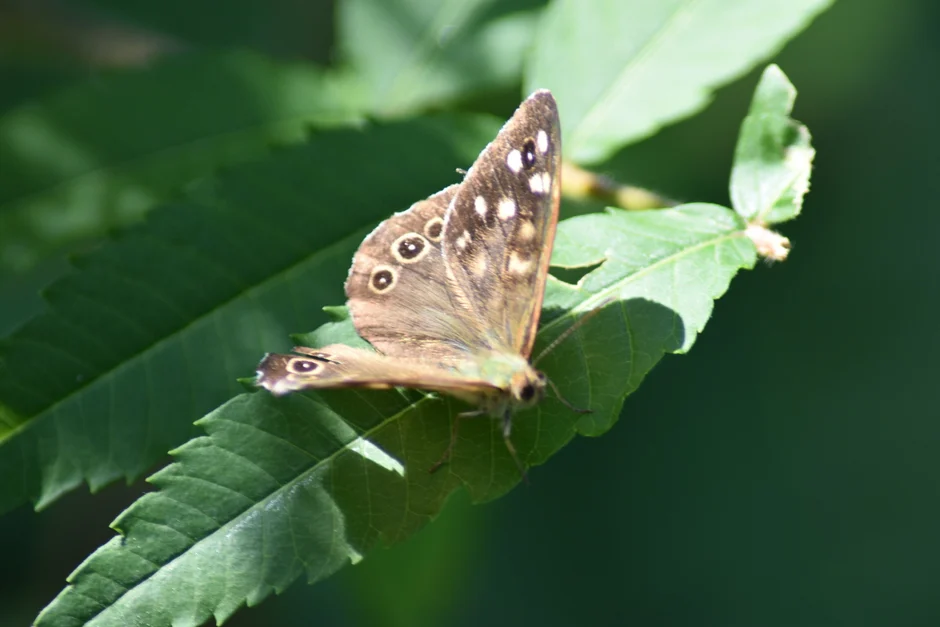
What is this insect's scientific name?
Pararge aegeria
